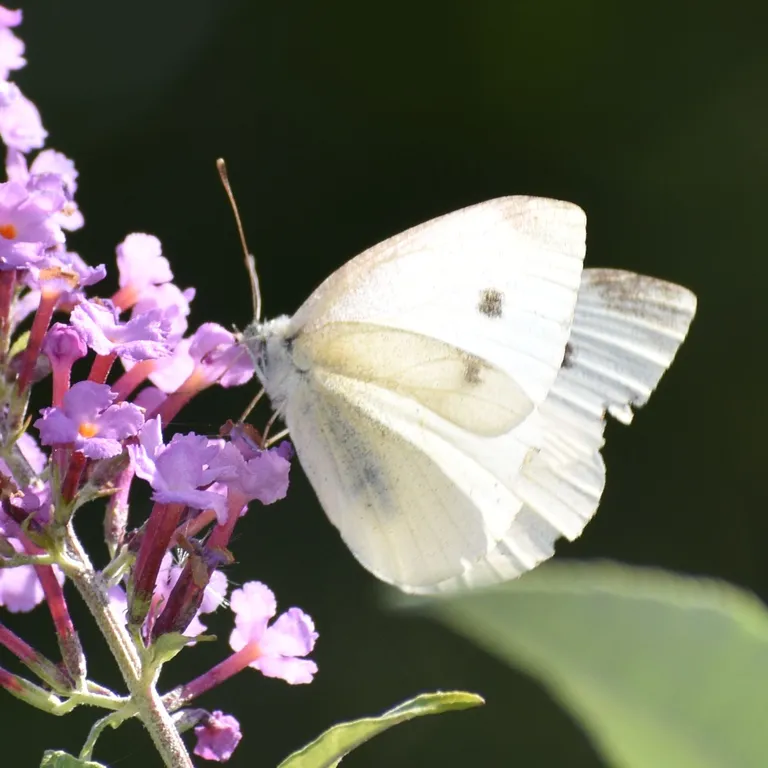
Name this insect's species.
Pieris rapae
